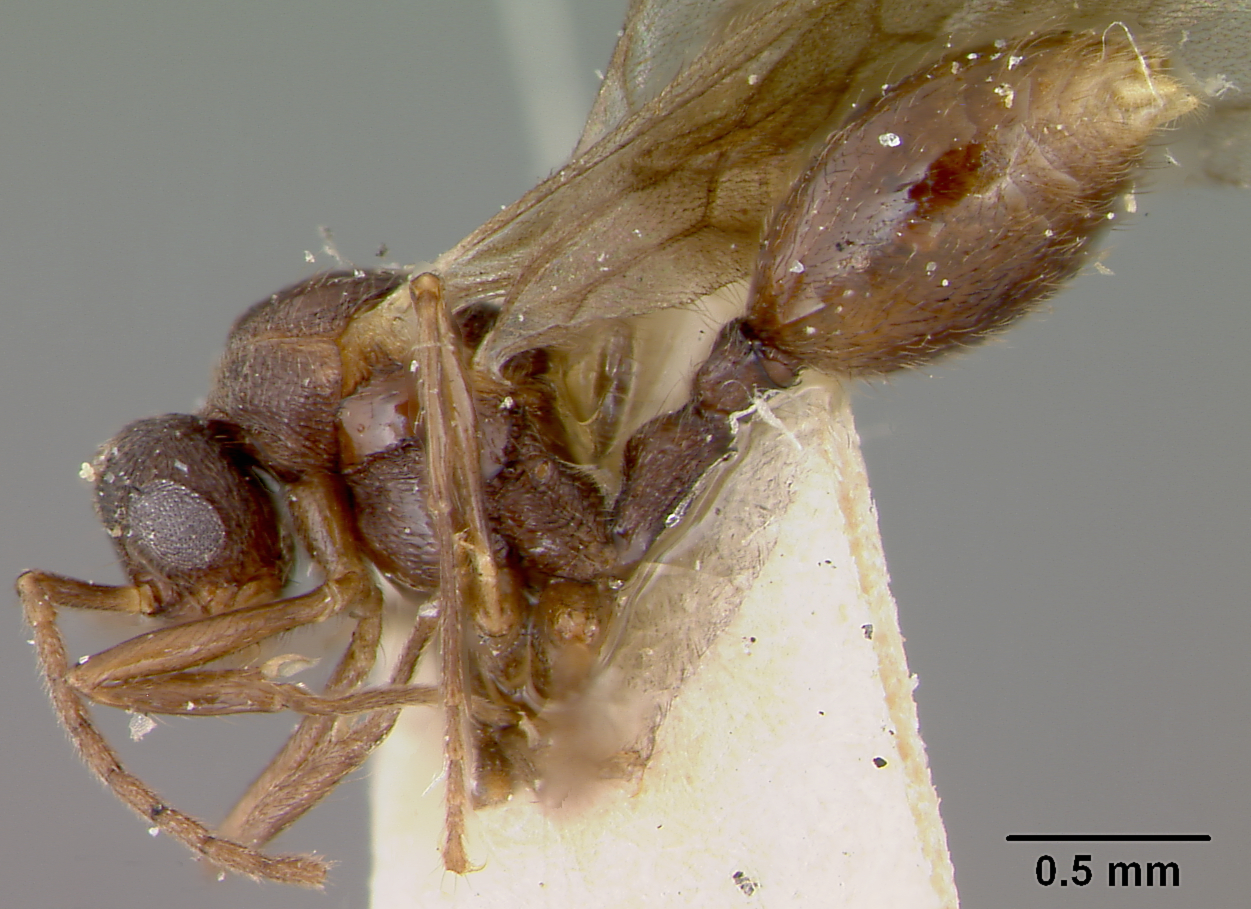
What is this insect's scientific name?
Lordomyrma leae
